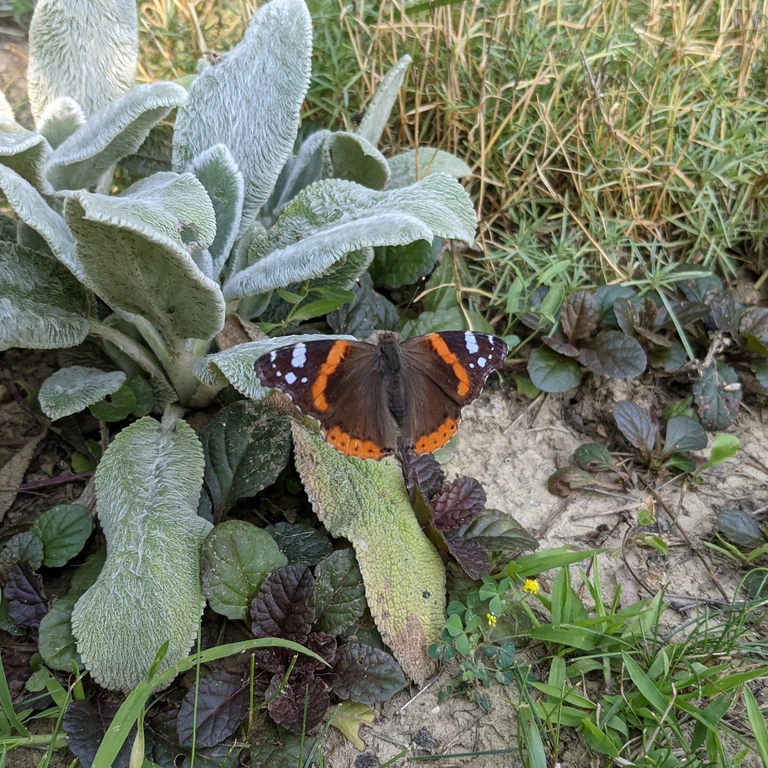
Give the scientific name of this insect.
Vanessa atalanta
